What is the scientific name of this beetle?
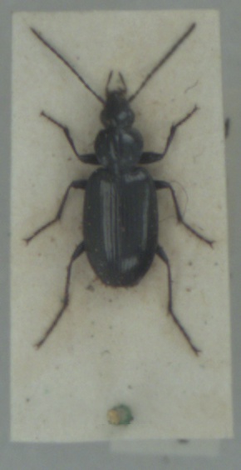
Agonum gracile
